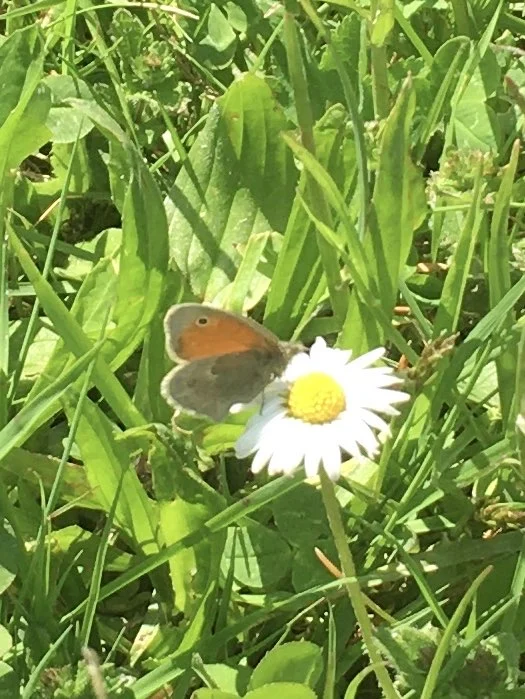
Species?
Coenonympha pamphilus
